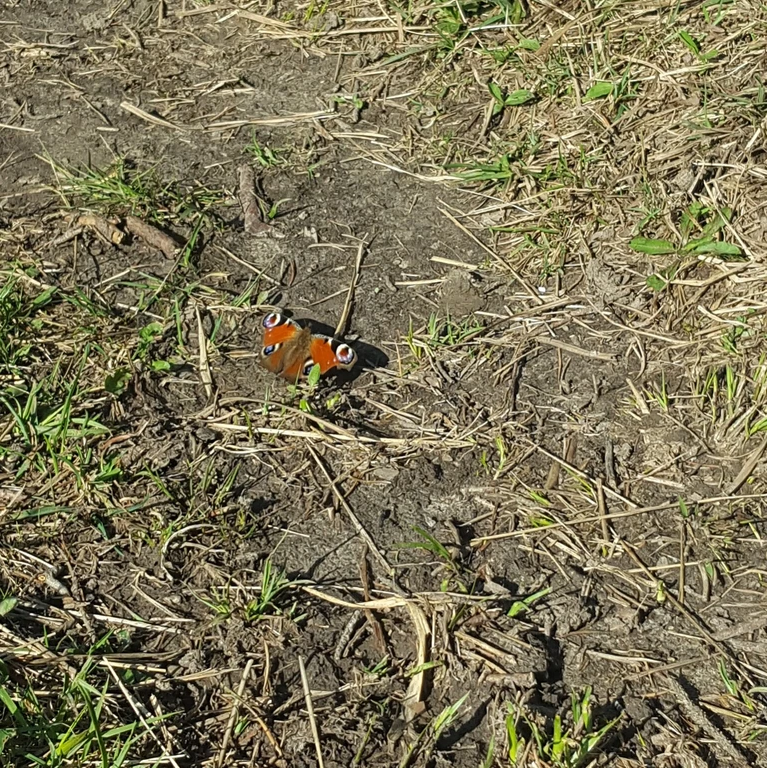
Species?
Aglais io
